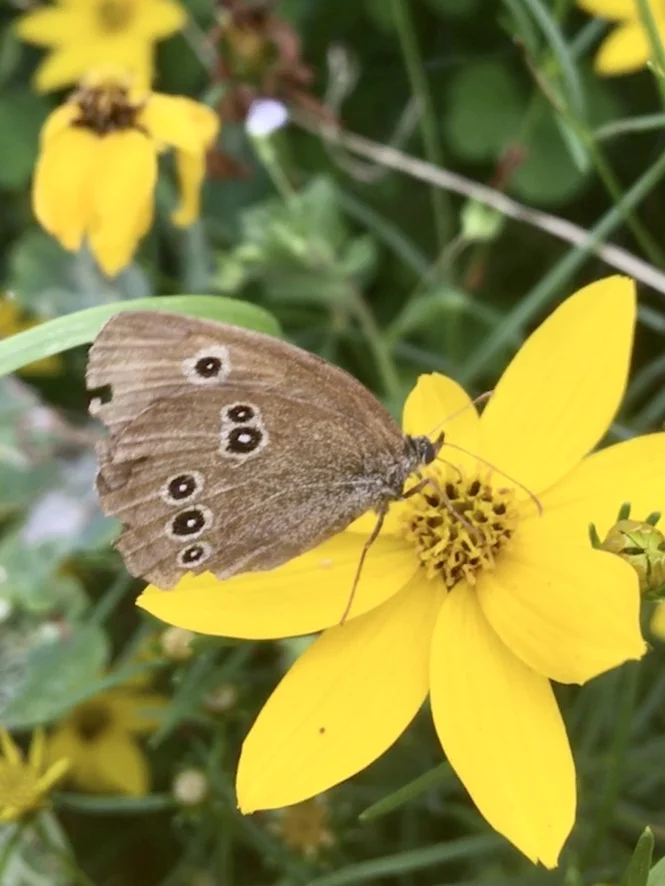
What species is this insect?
Aphantopus hyperantus
